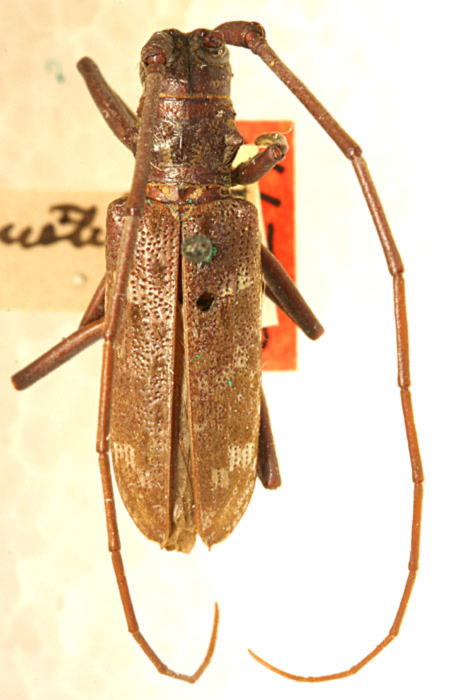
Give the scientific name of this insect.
Monochamus titillator (also Monochamus angusticollis)
